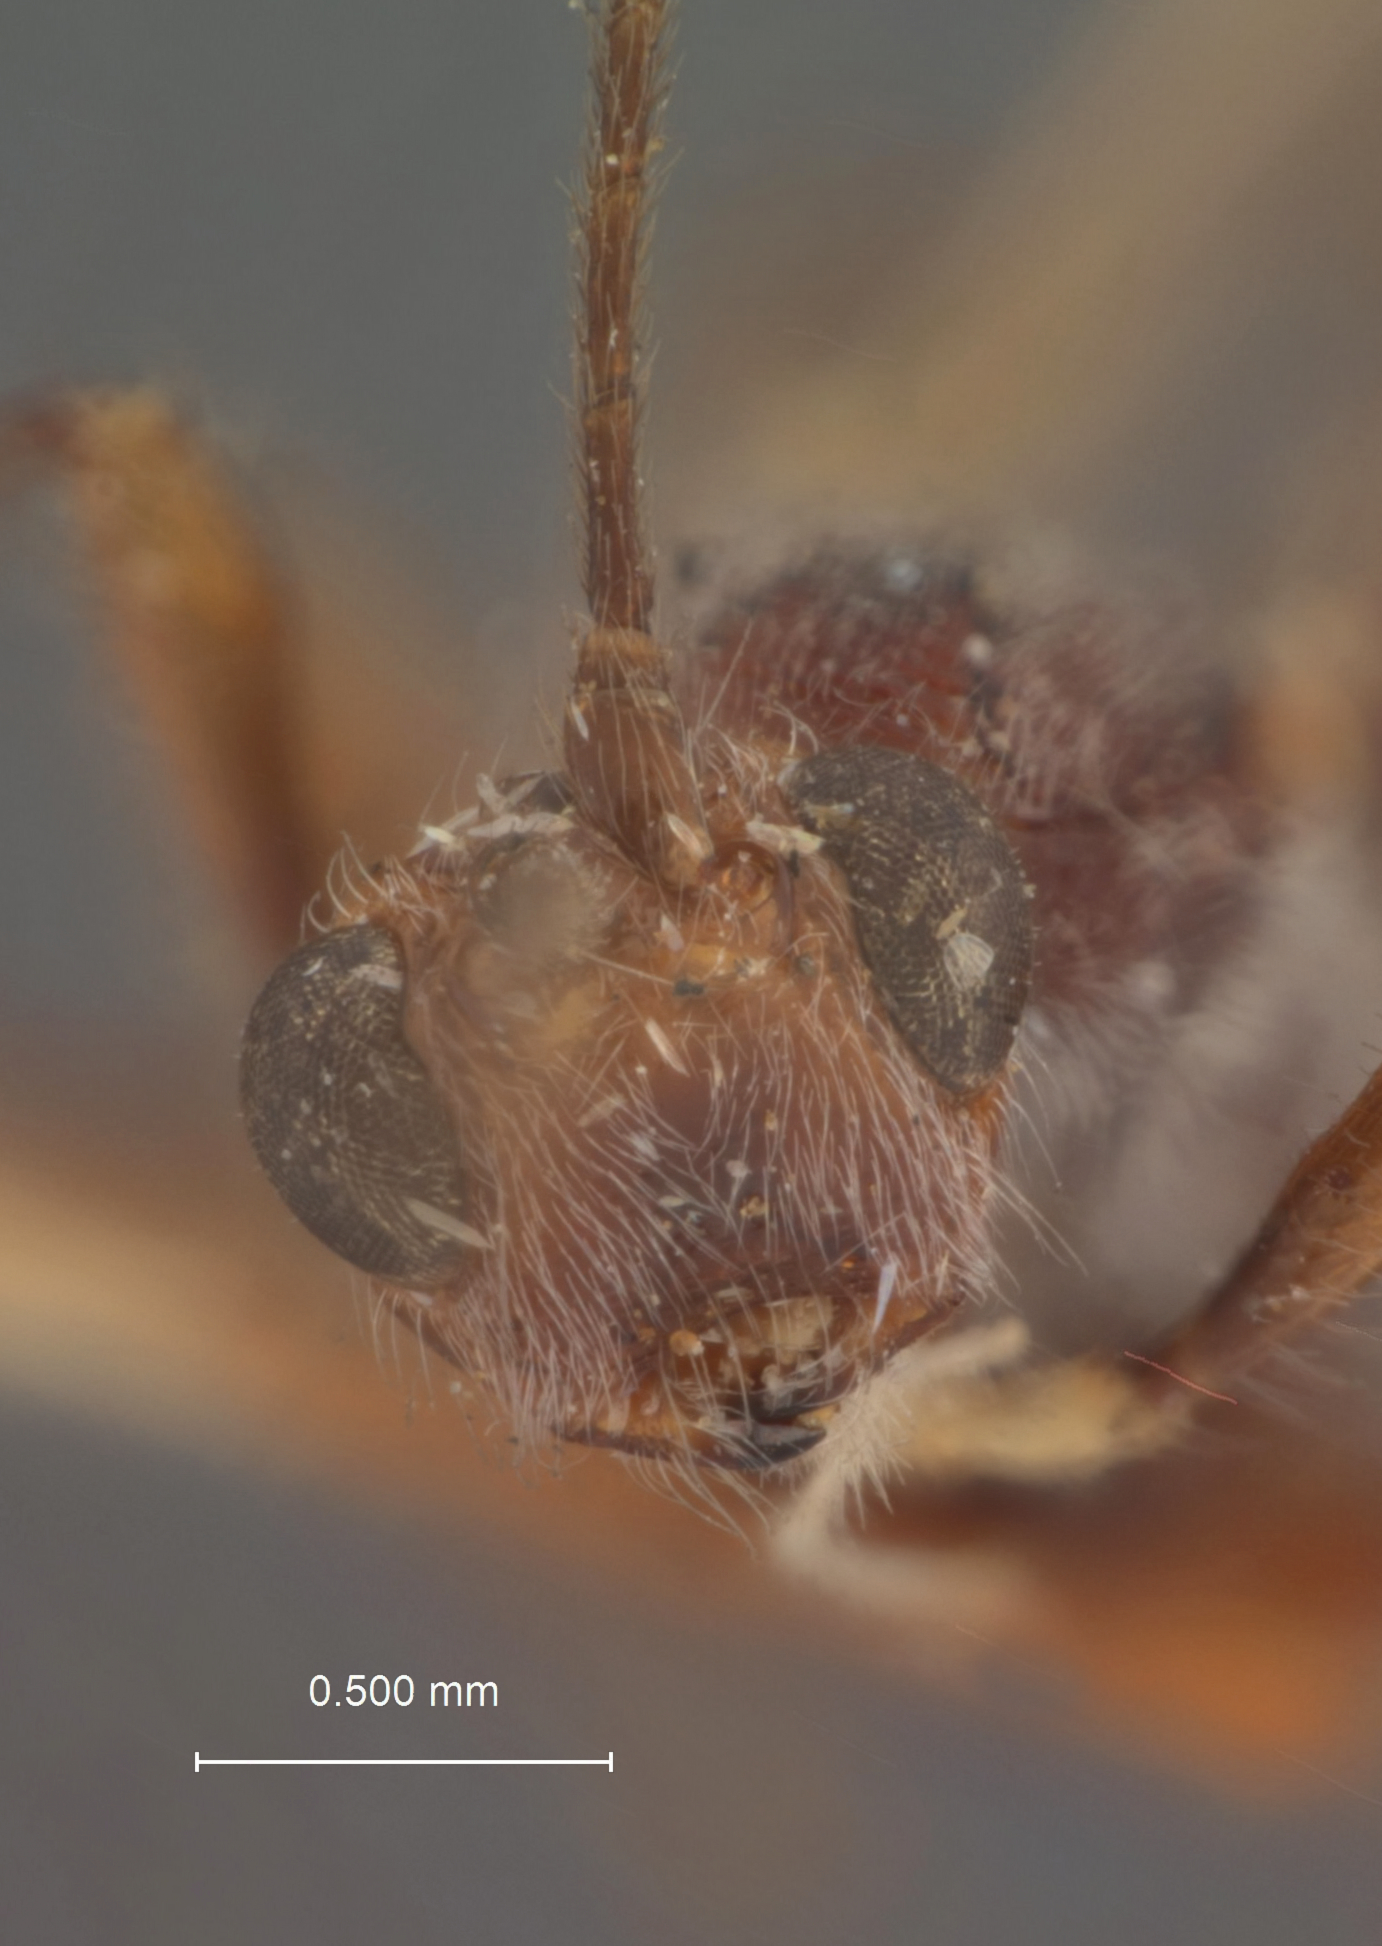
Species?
Spathius busirios
